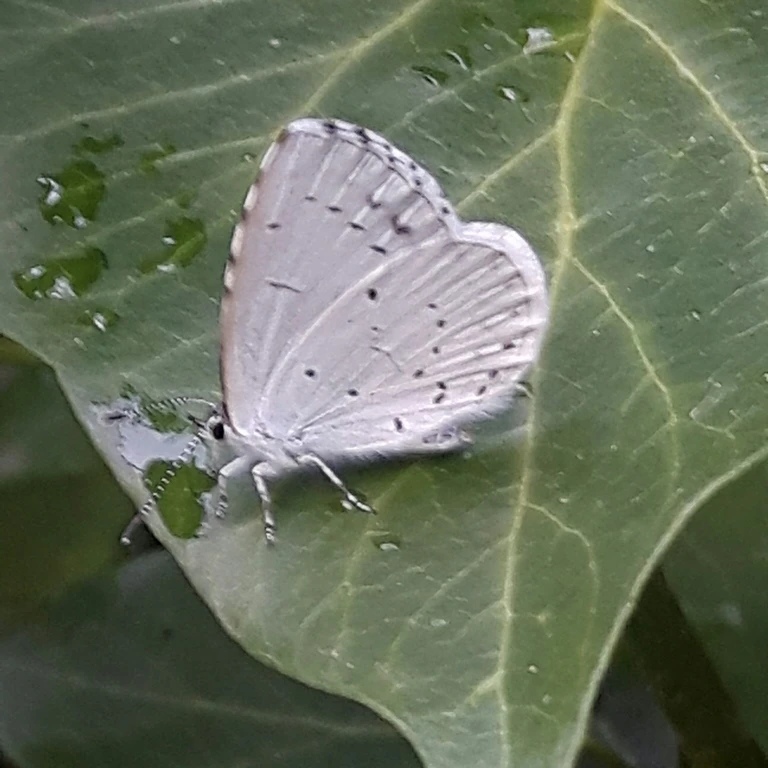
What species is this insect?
Celastrina argiolus
